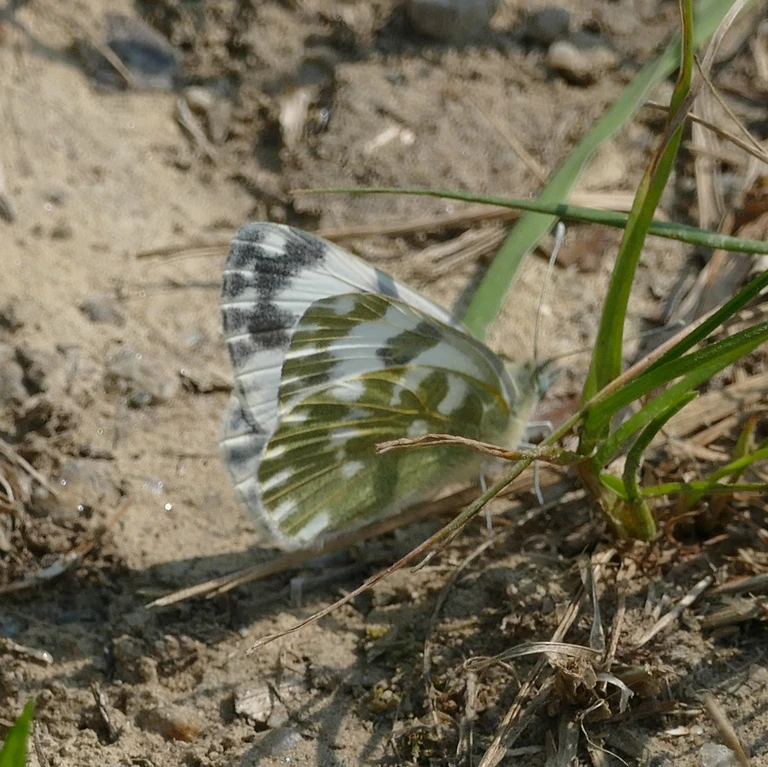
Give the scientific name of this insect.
Pontia edusa
